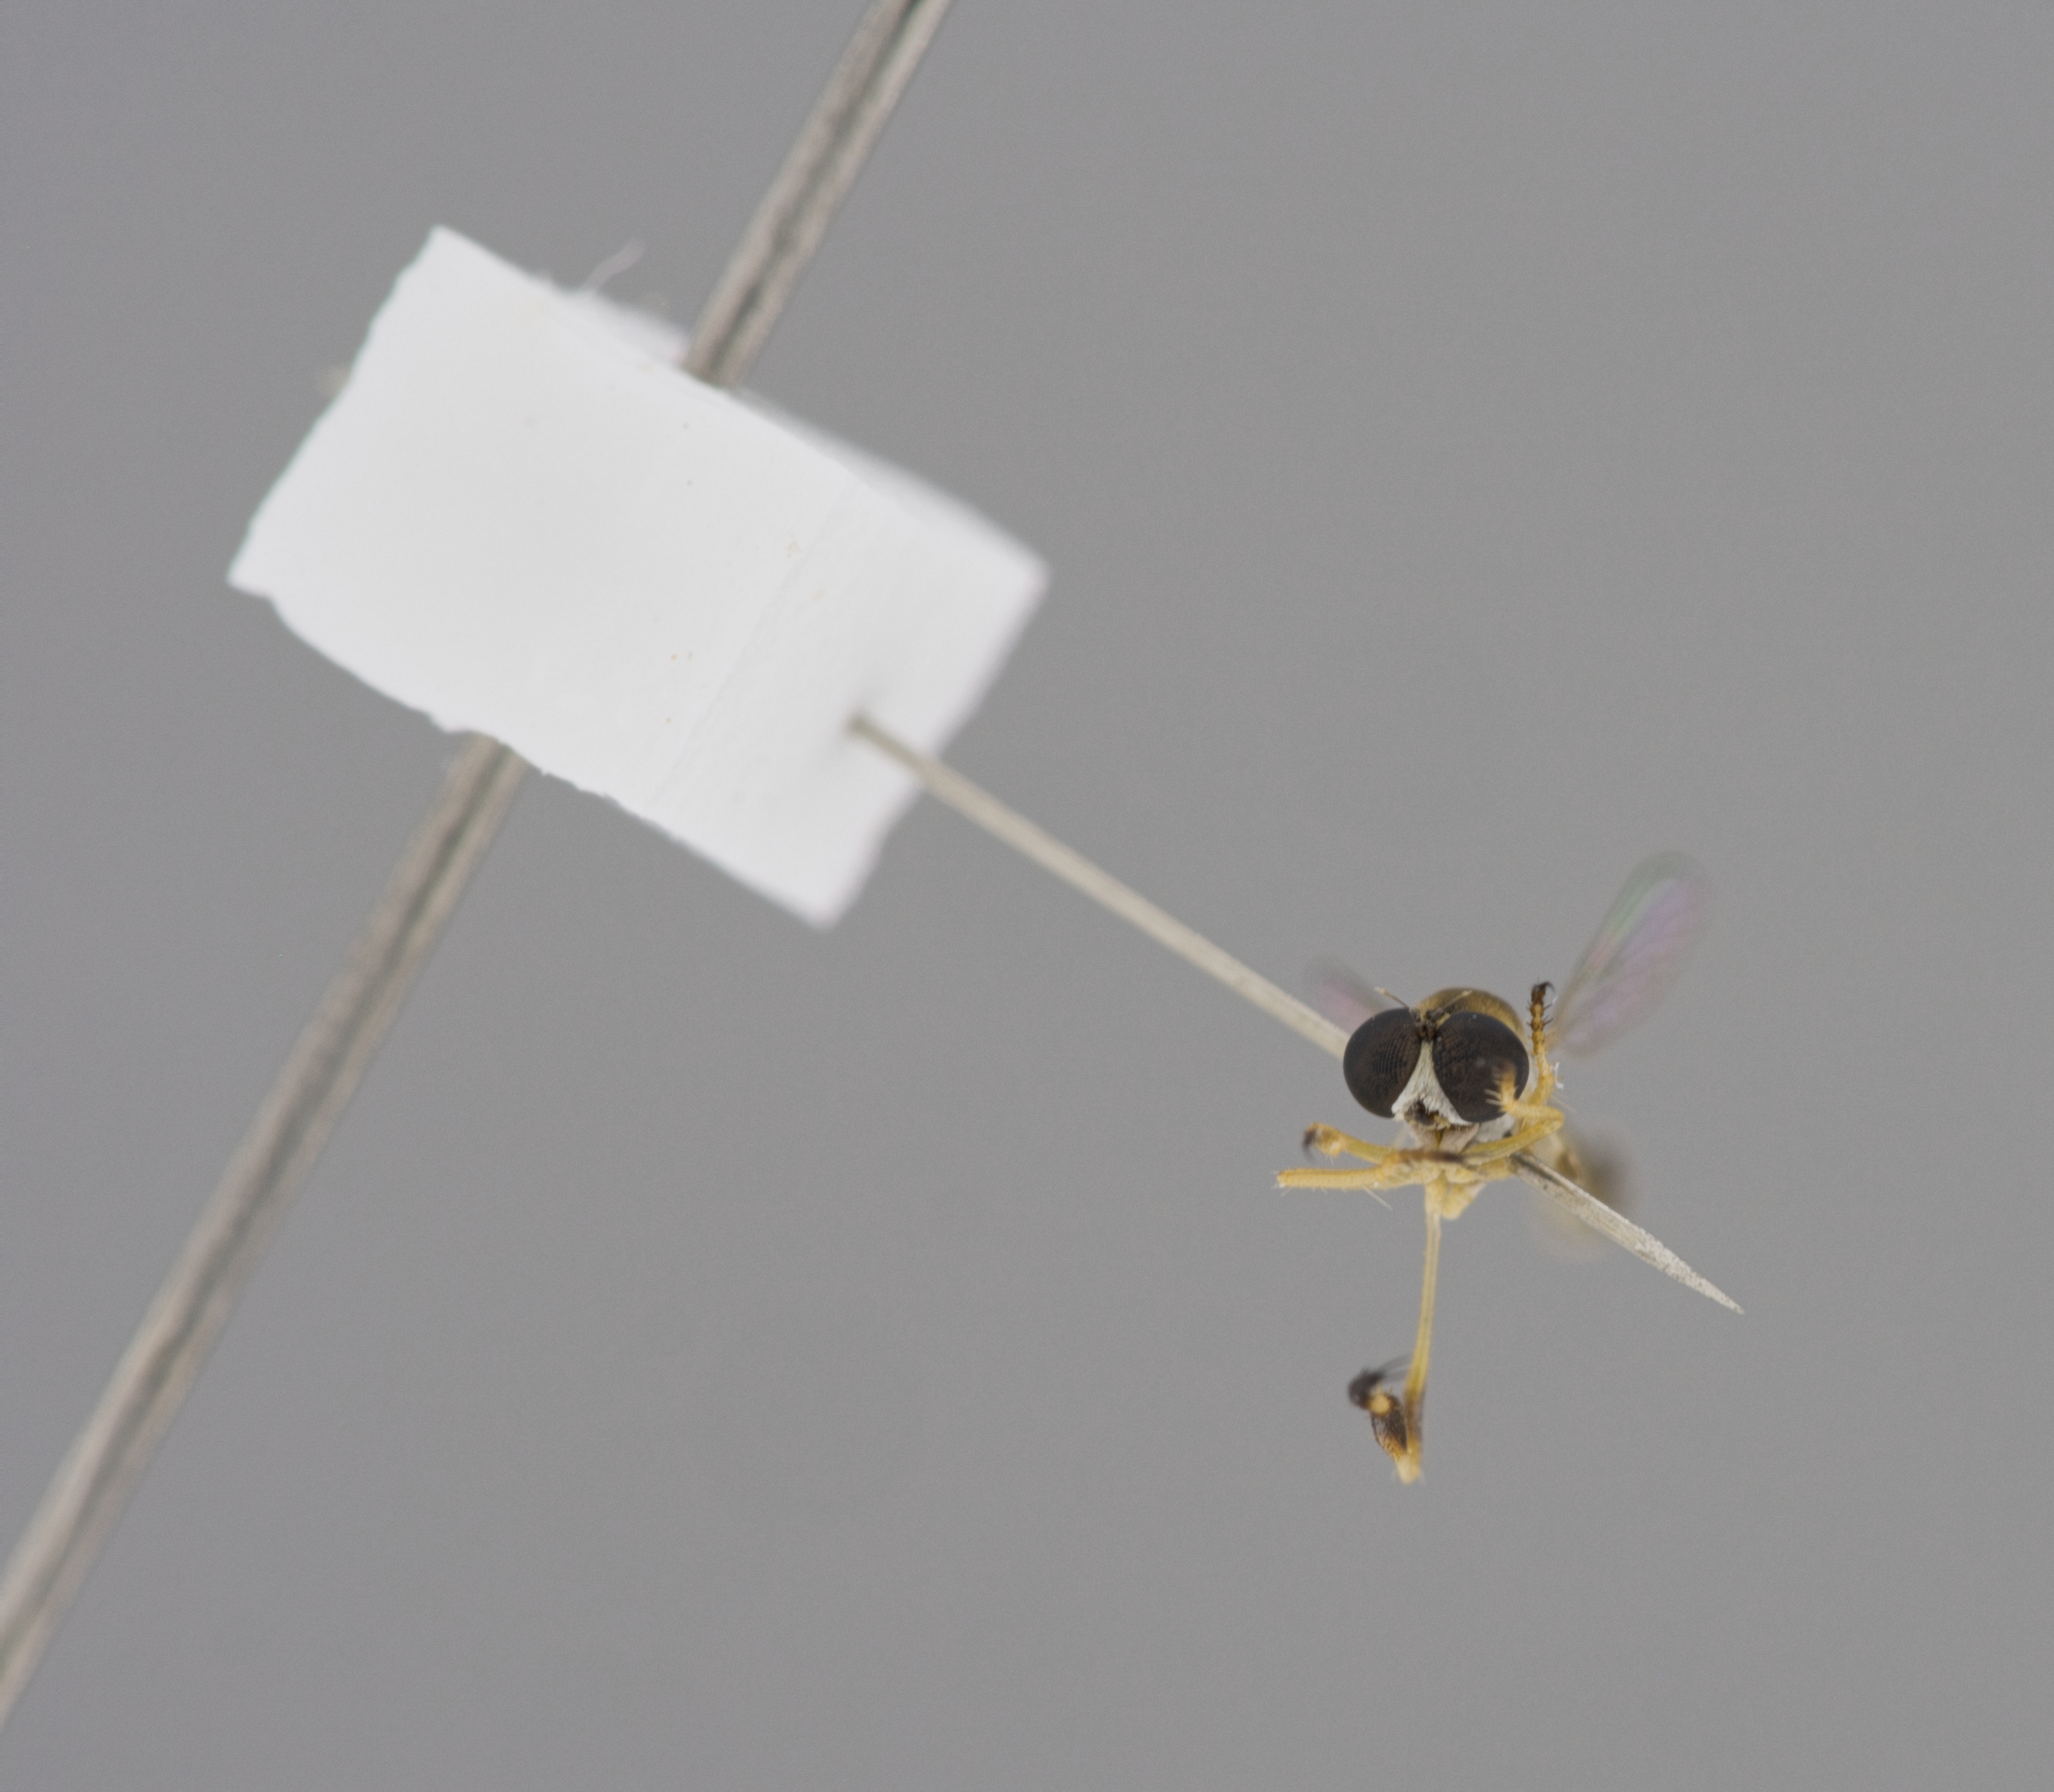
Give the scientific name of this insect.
Leptogaster aganniphe
